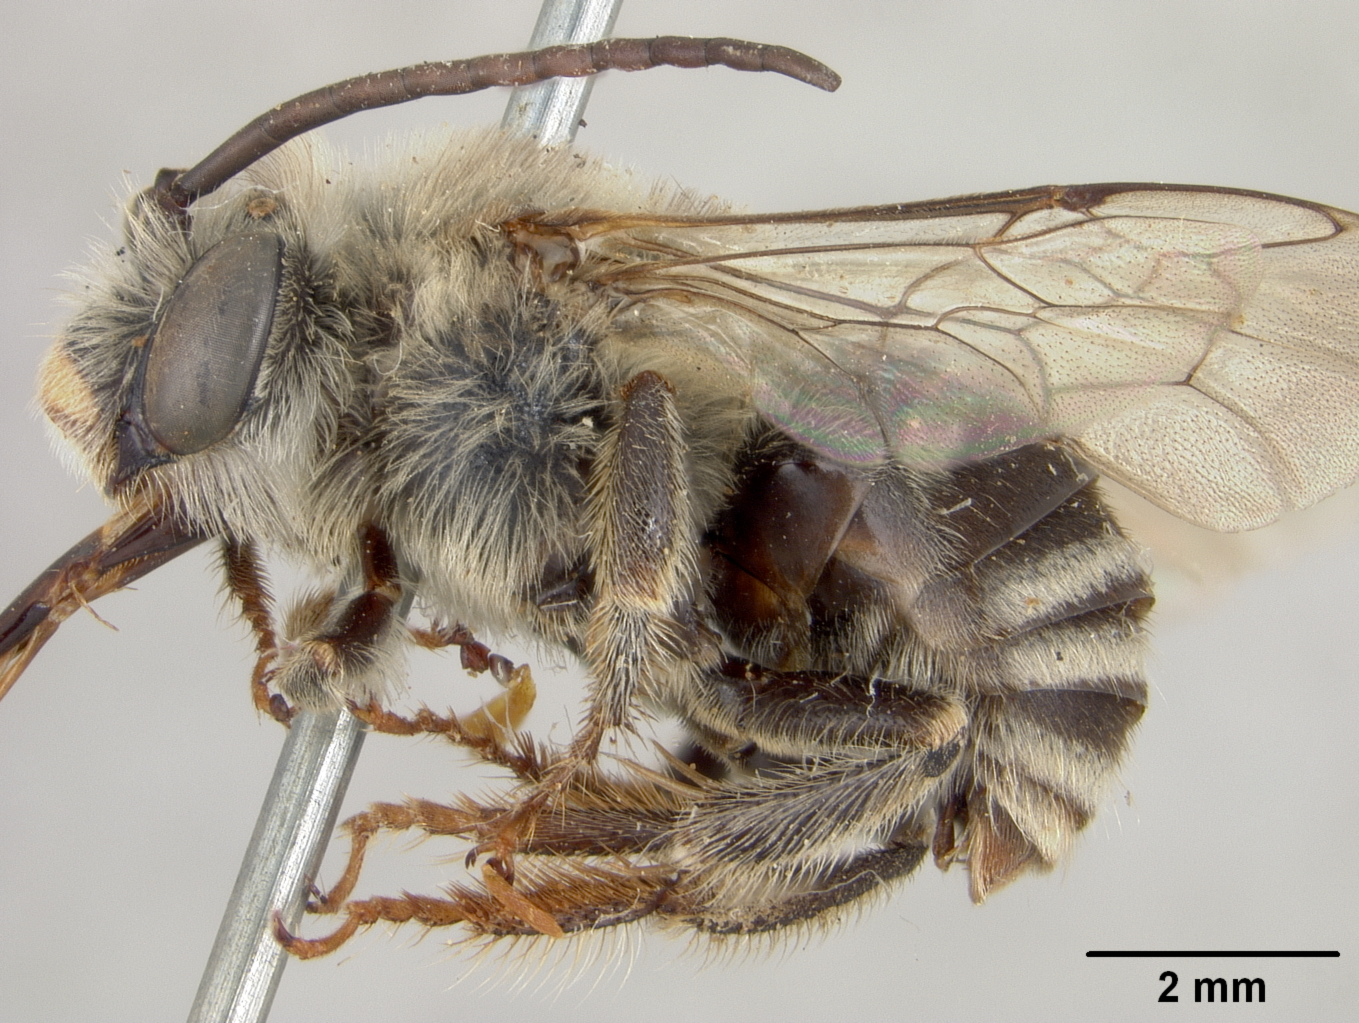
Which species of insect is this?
Xenoglossodes citrullina
